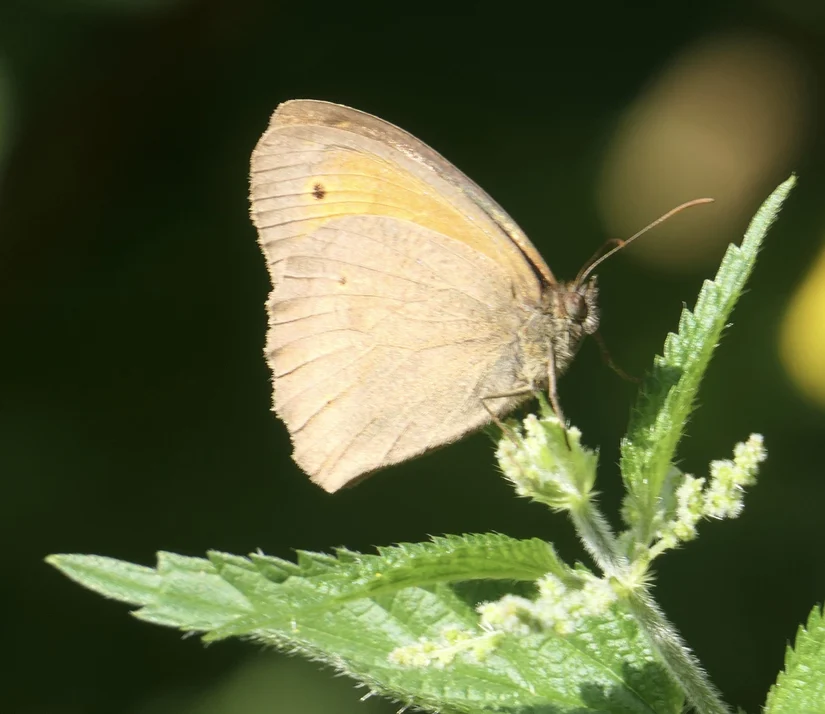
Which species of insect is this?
Maniola jurtina
